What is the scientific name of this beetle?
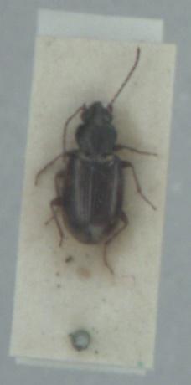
Bembidion varium
